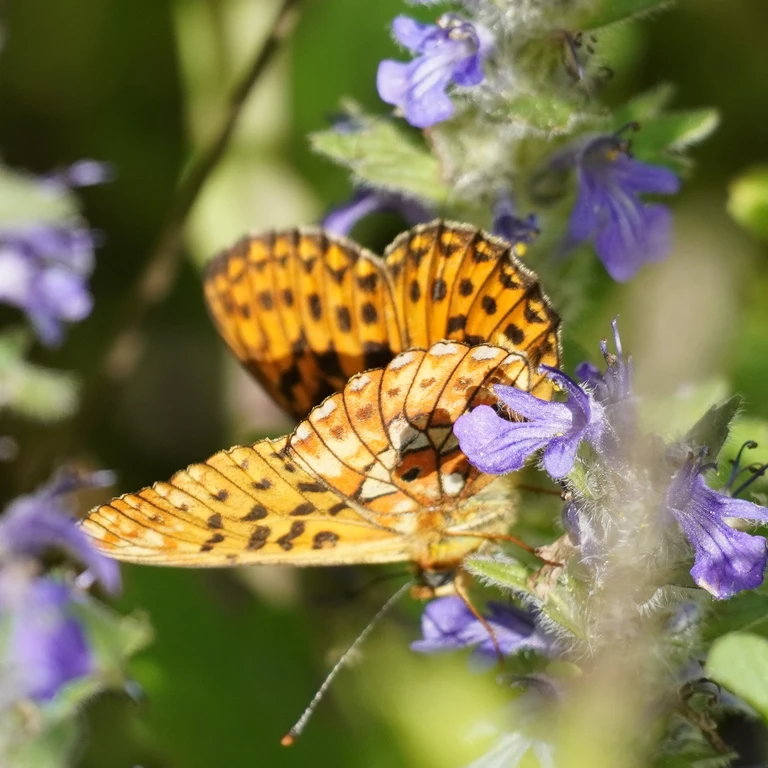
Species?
Boloria euphrosyne (also Clossiana euphrosyne)
